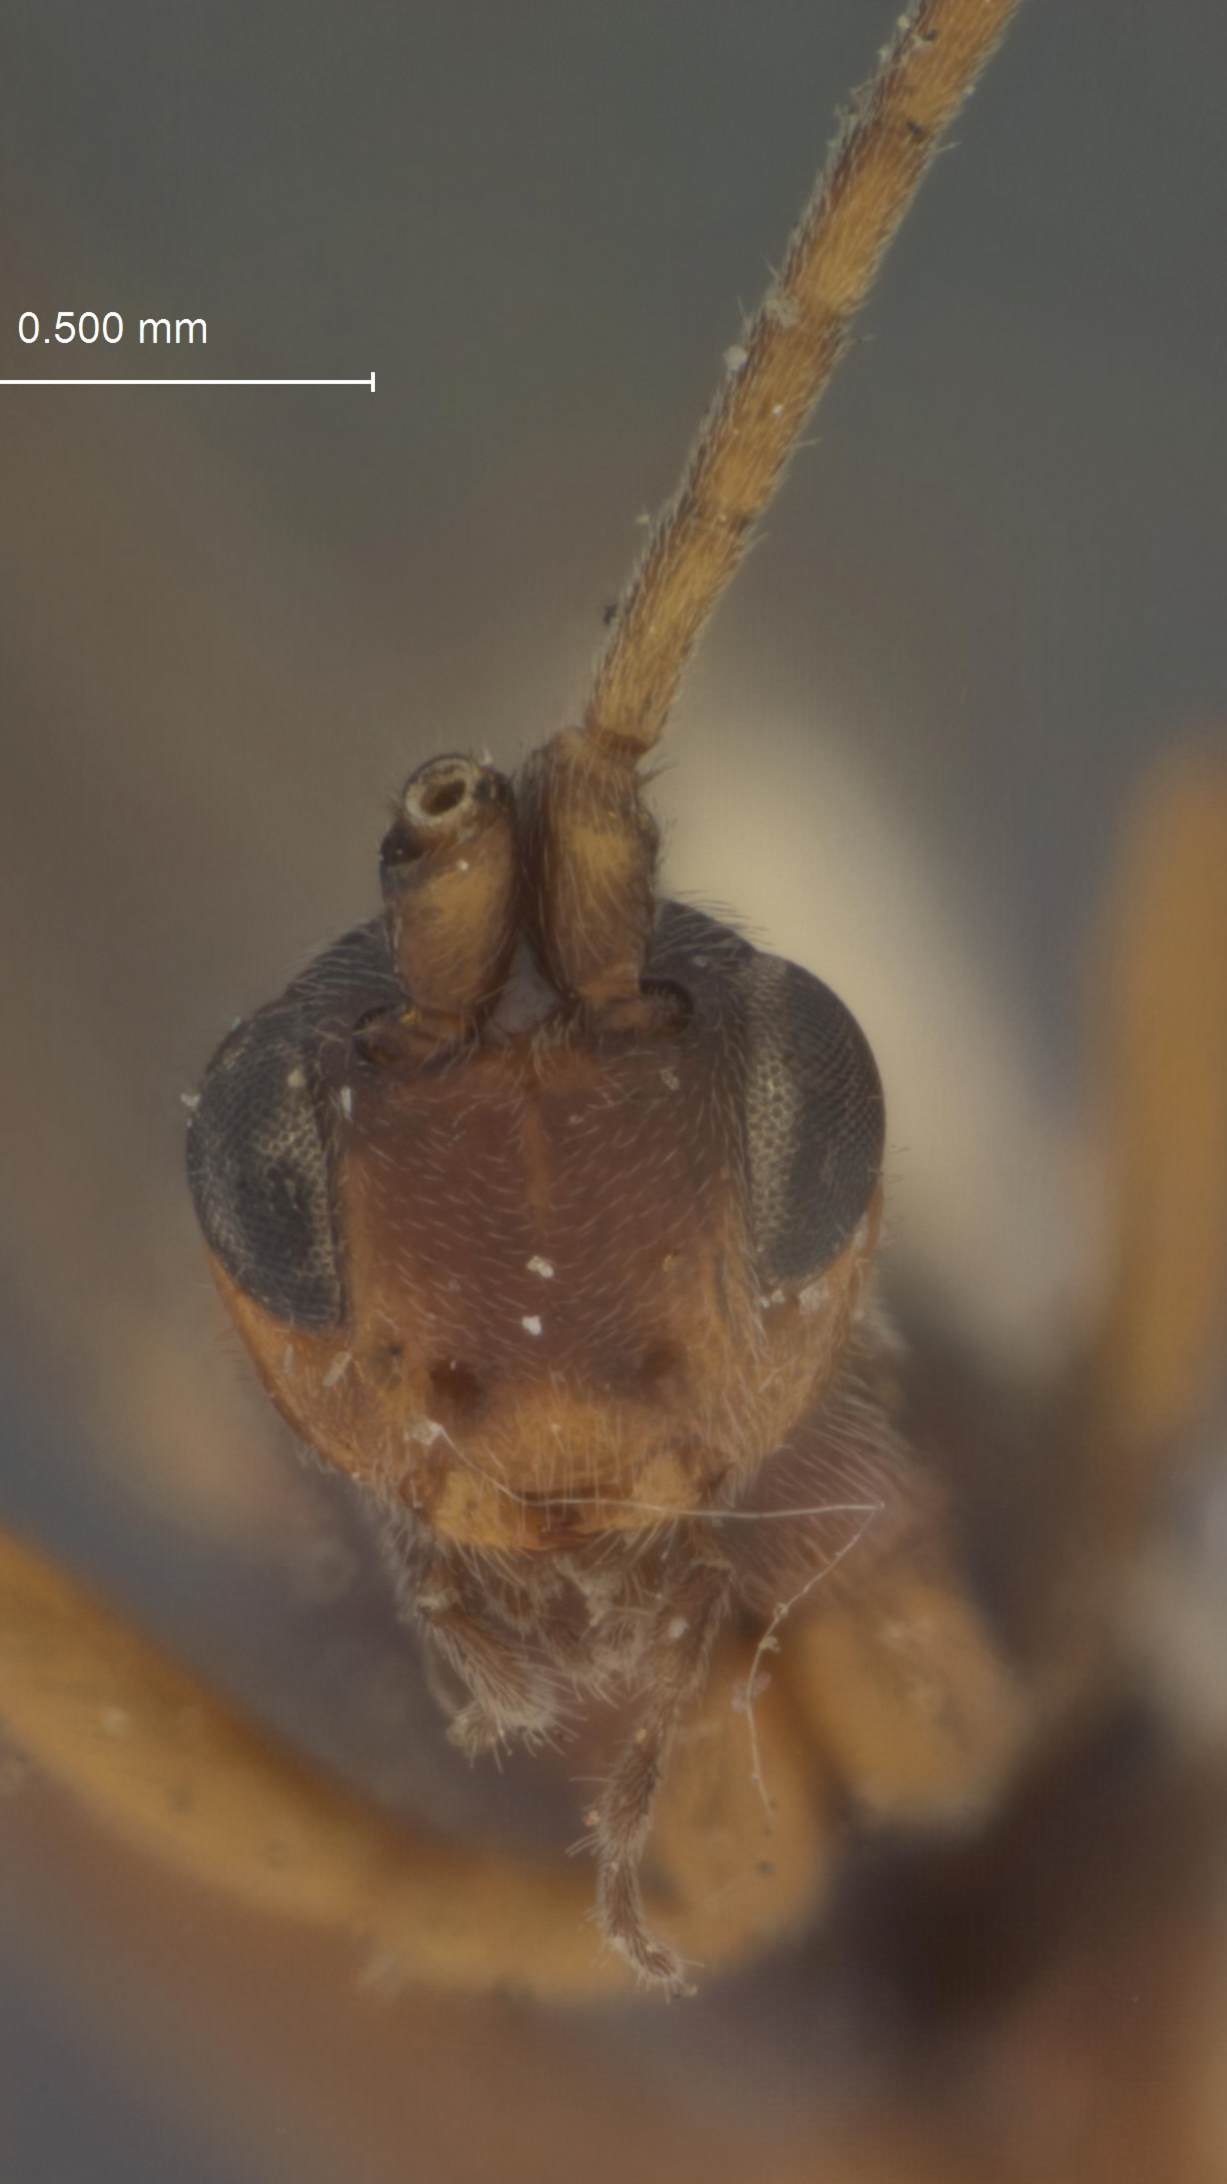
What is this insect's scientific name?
Orgilus zonalis
